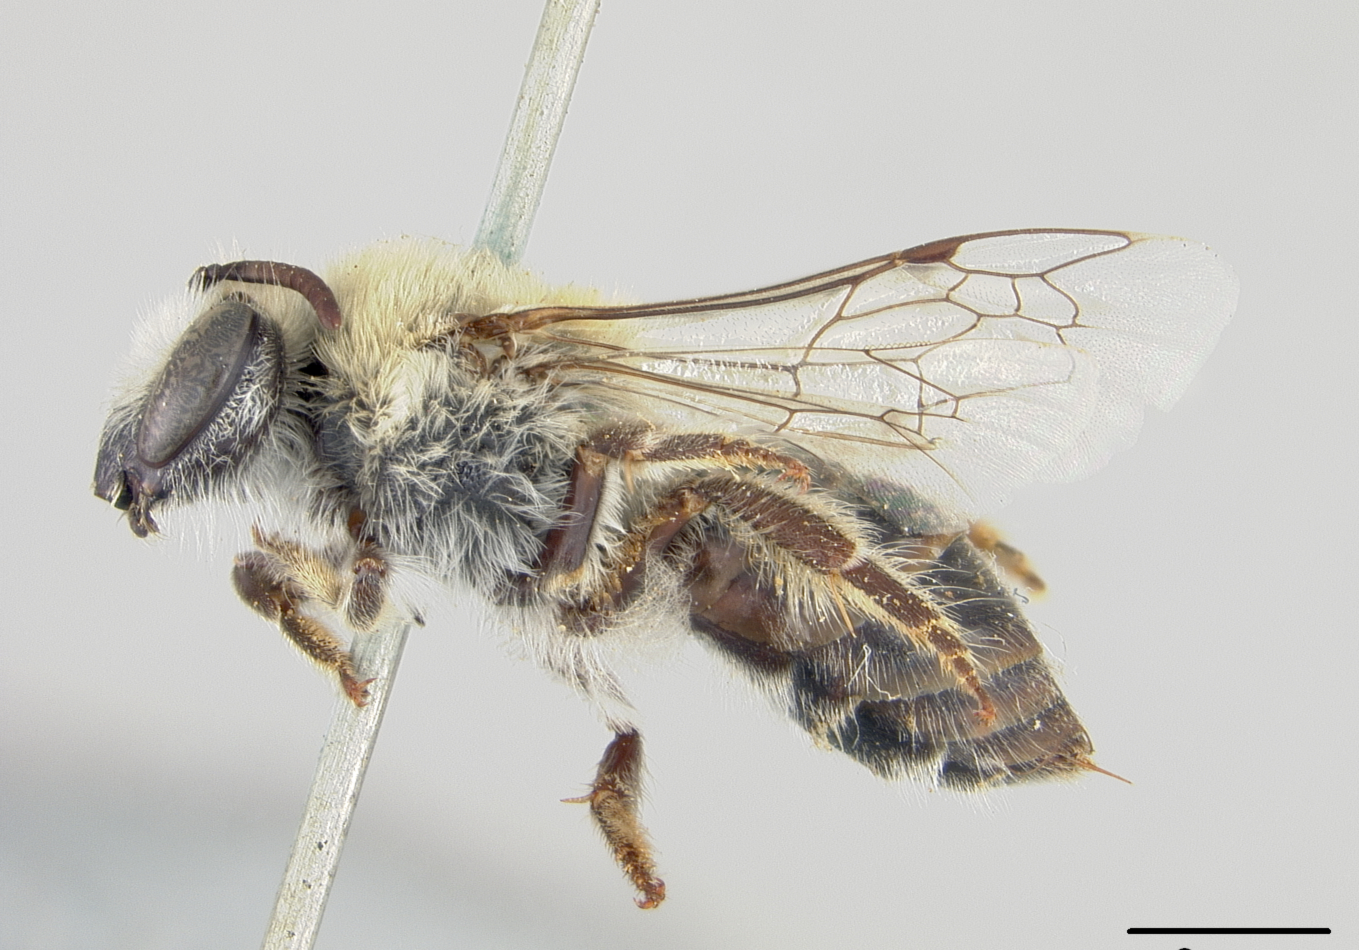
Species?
Colletes utilis
